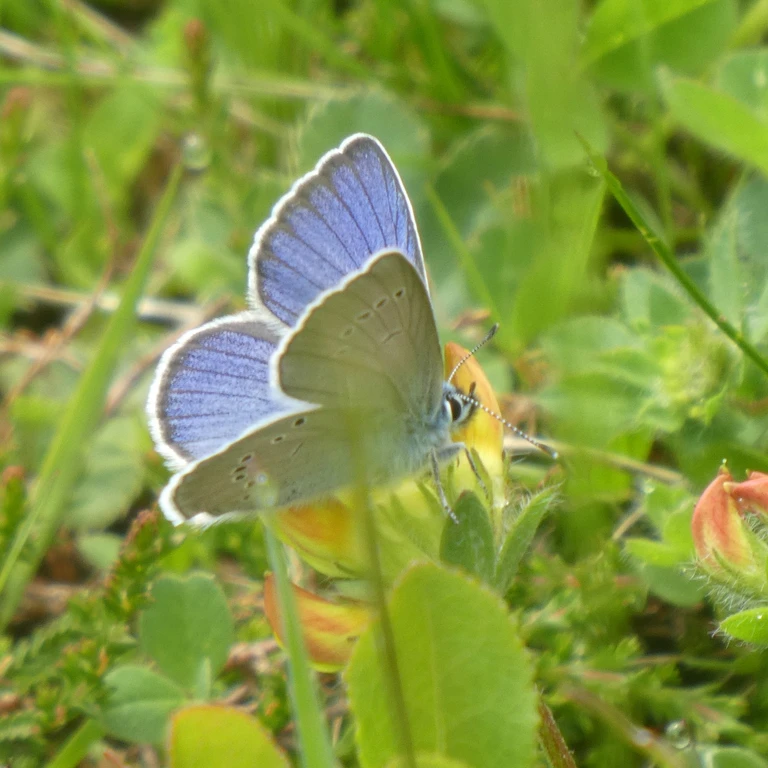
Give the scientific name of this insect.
Cyaniris semiargus
